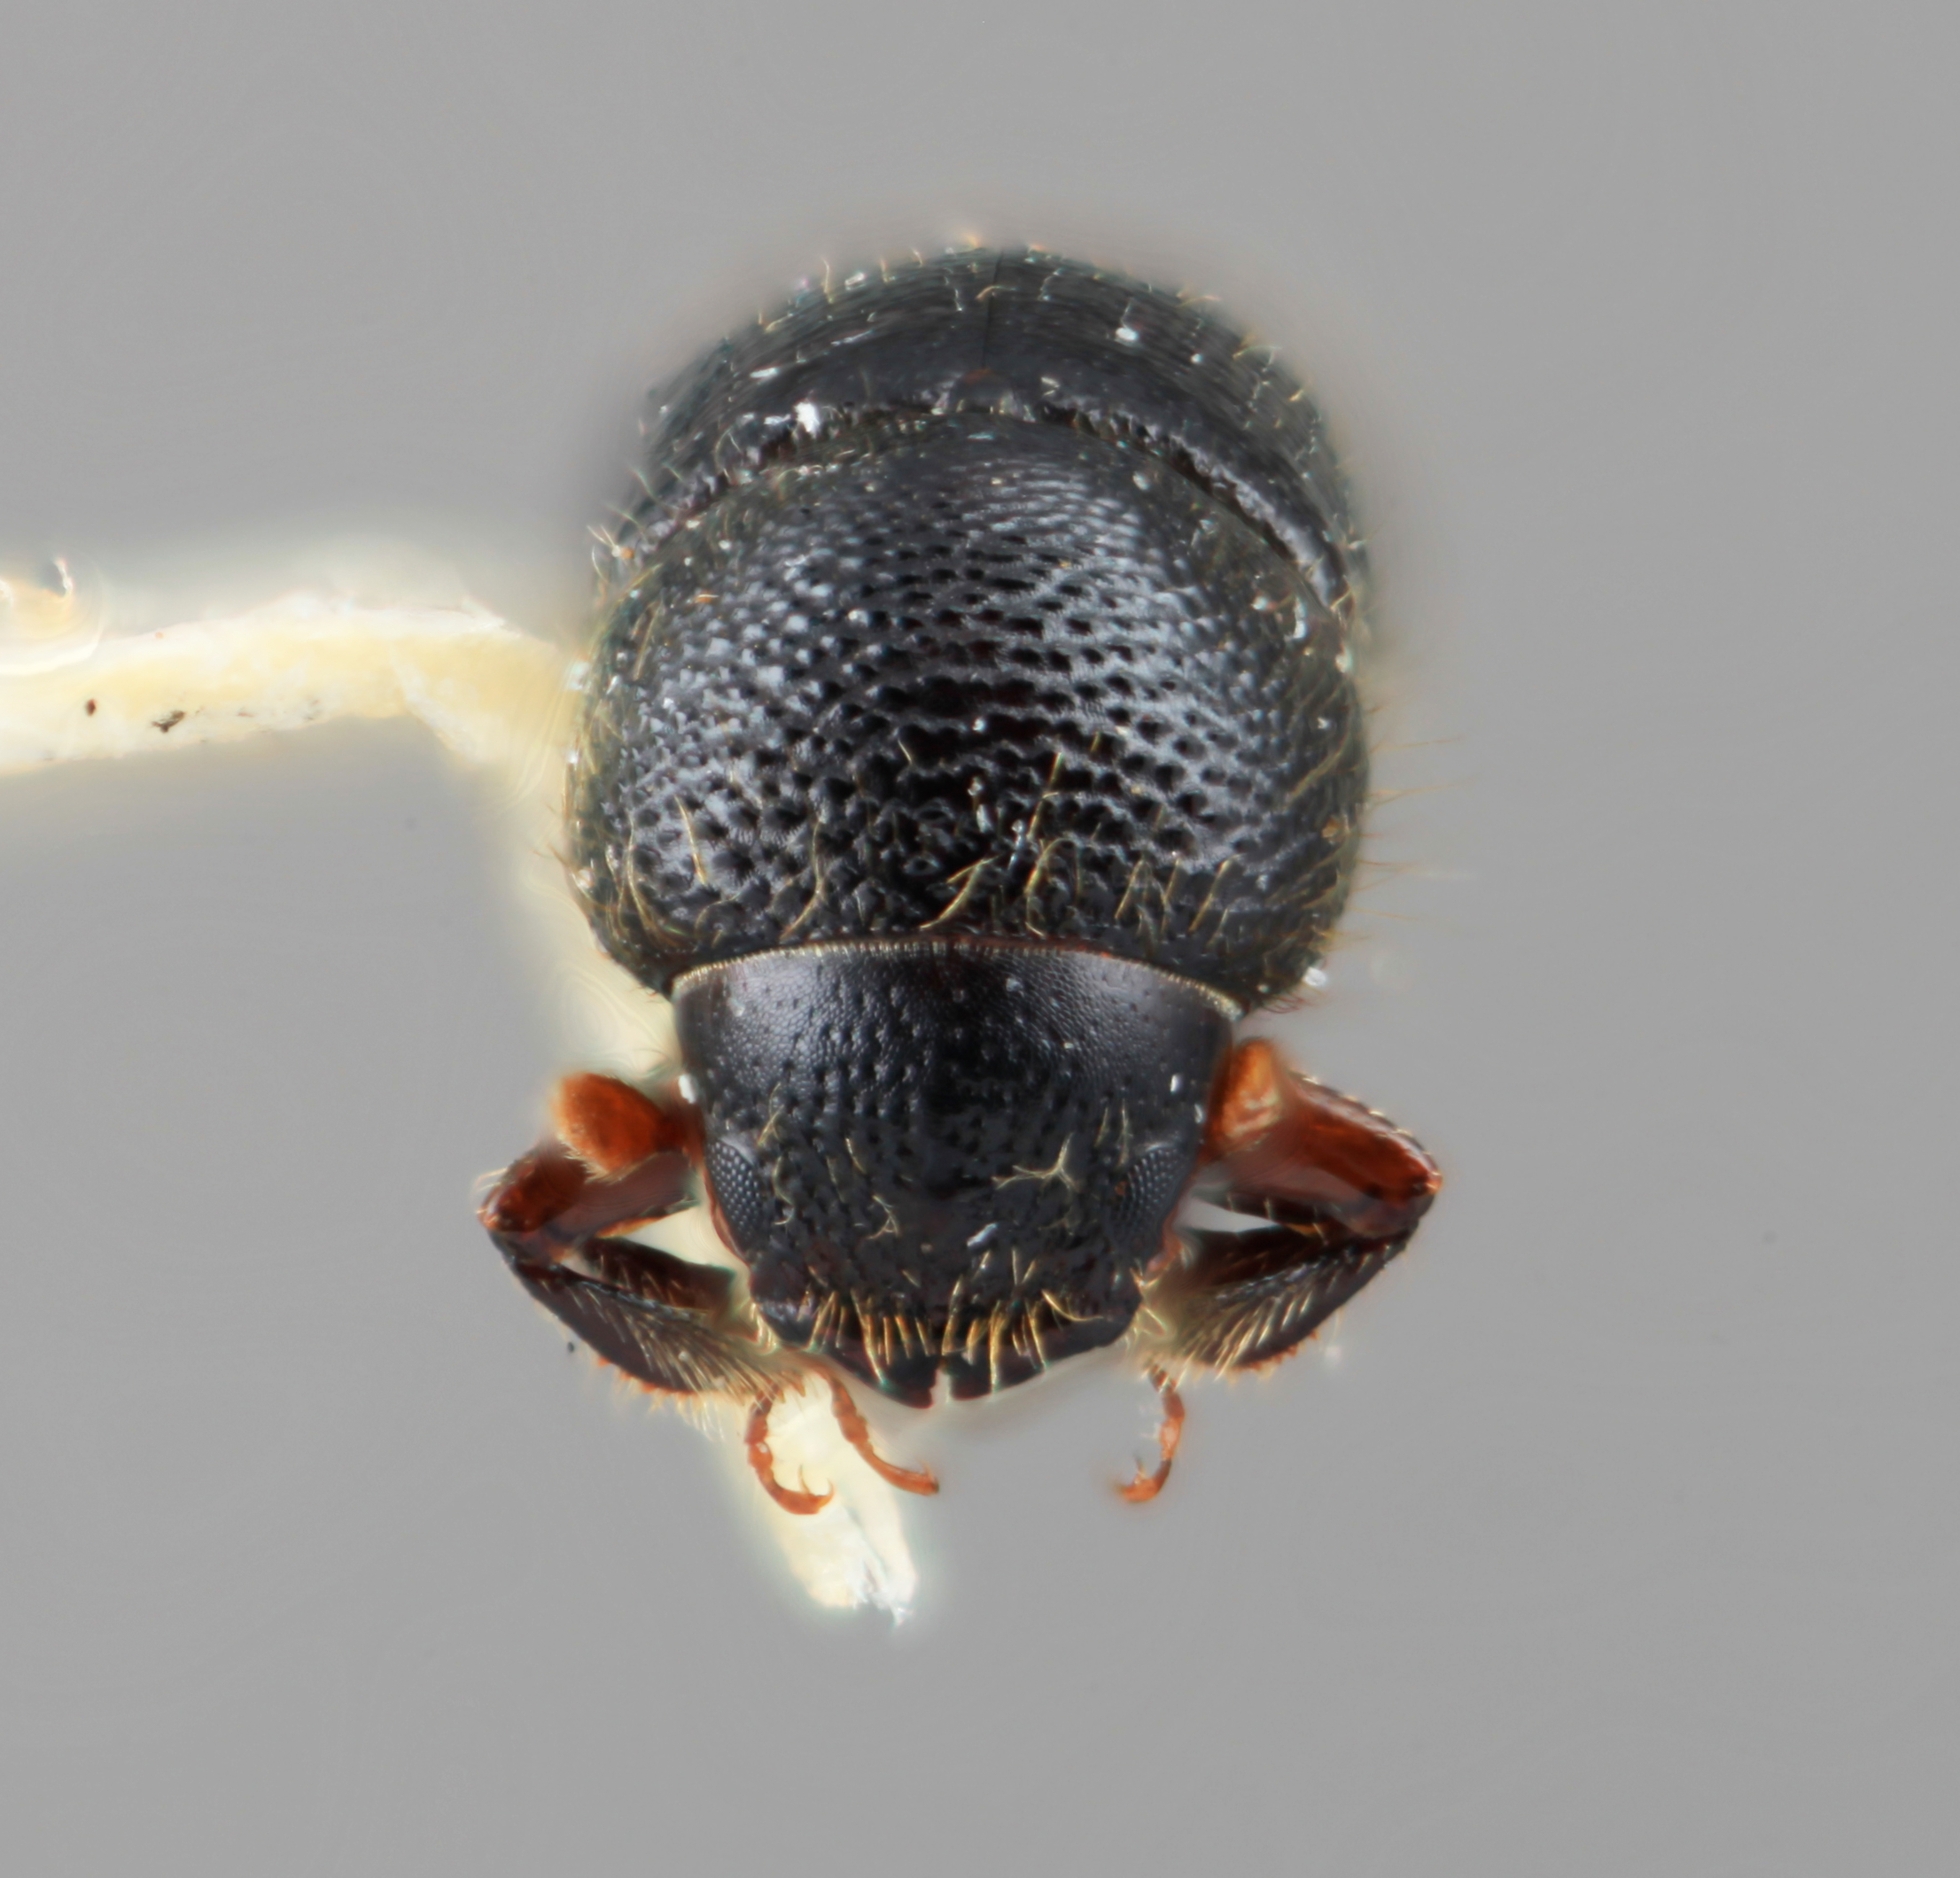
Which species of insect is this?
Ambrosiodmus ferus
